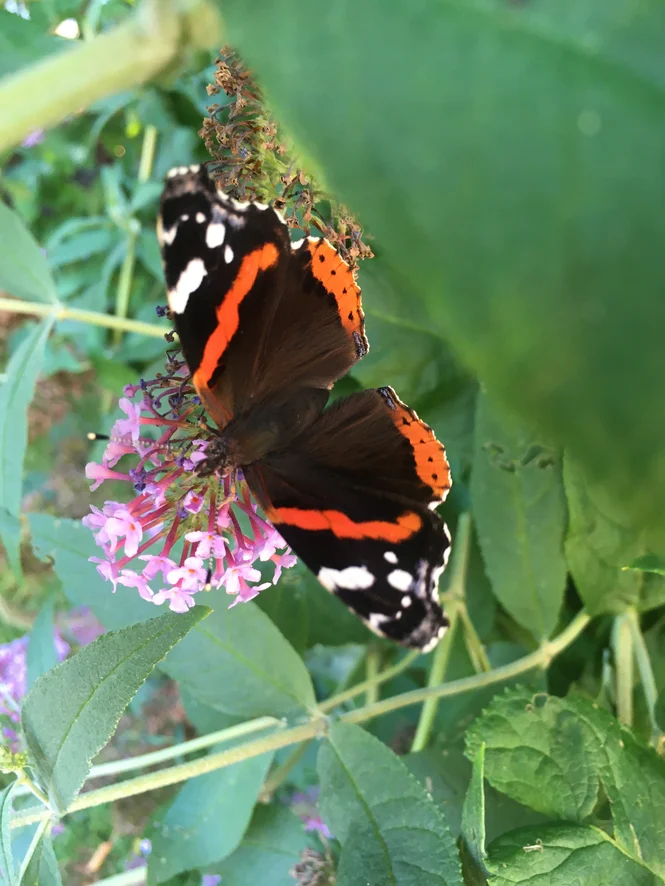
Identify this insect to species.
Vanessa atalanta
